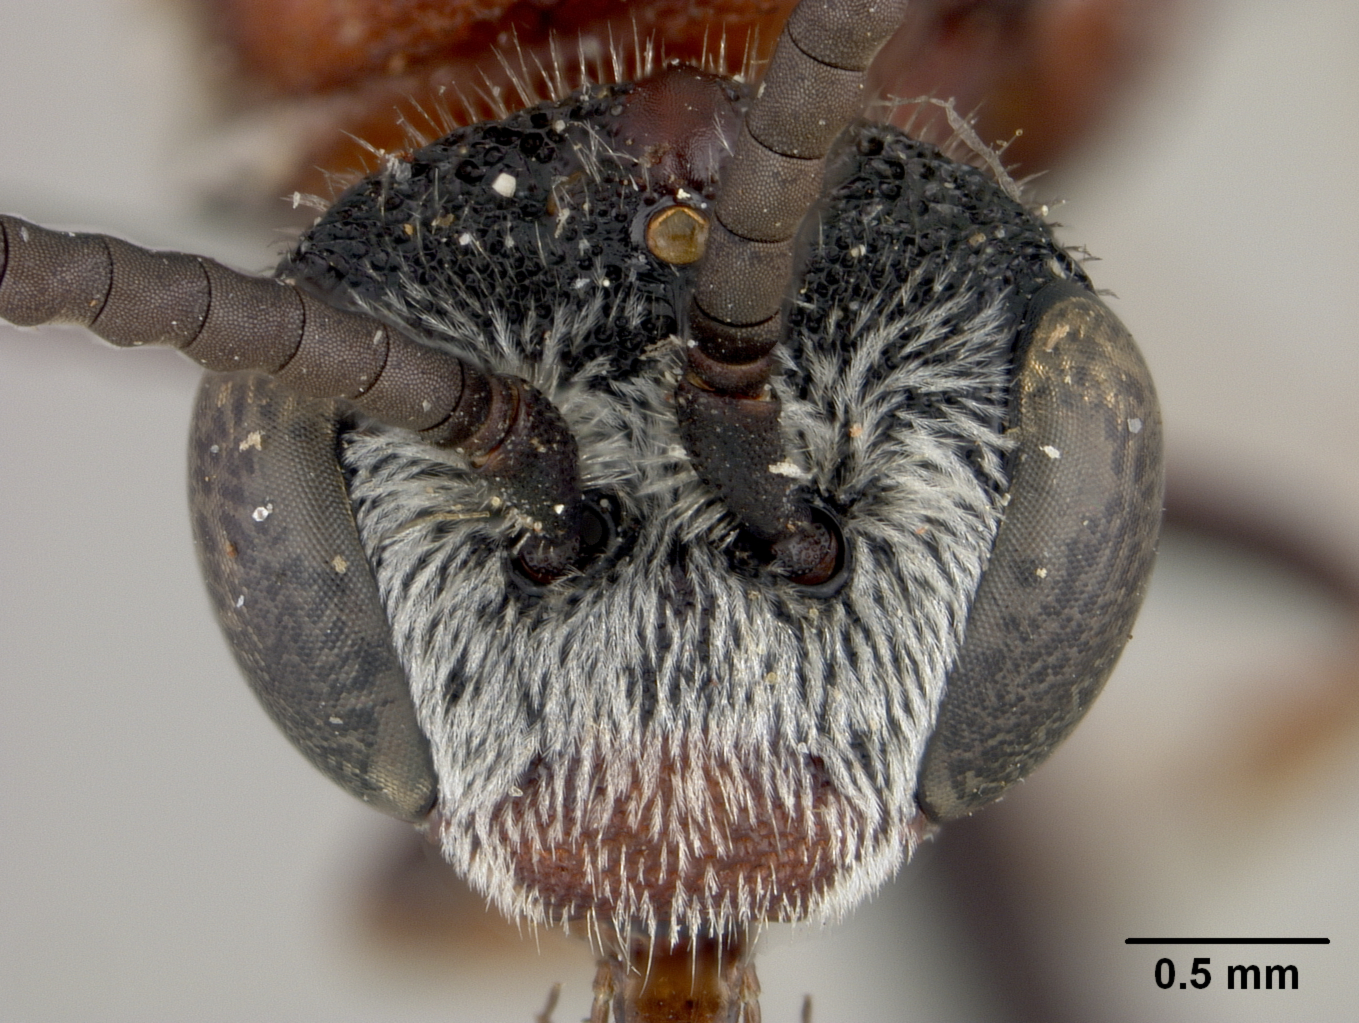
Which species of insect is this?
Sphecodes ignitus
